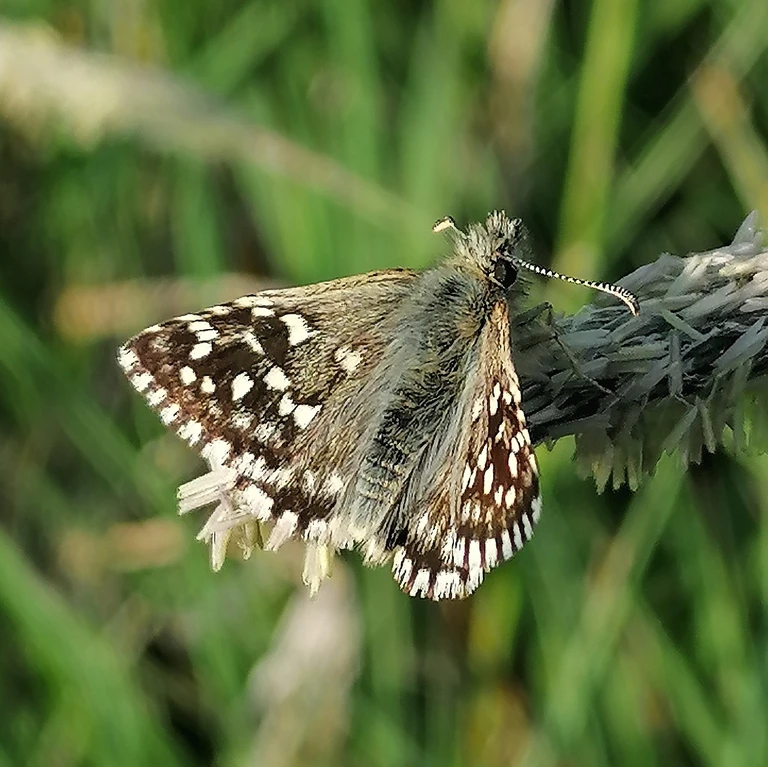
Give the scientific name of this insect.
Pyrgus malvae
